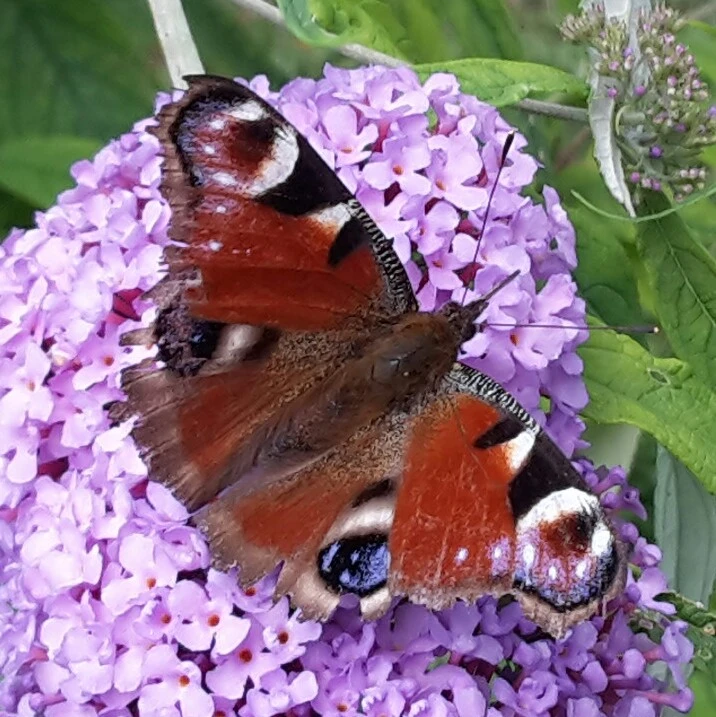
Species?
Aglais io
